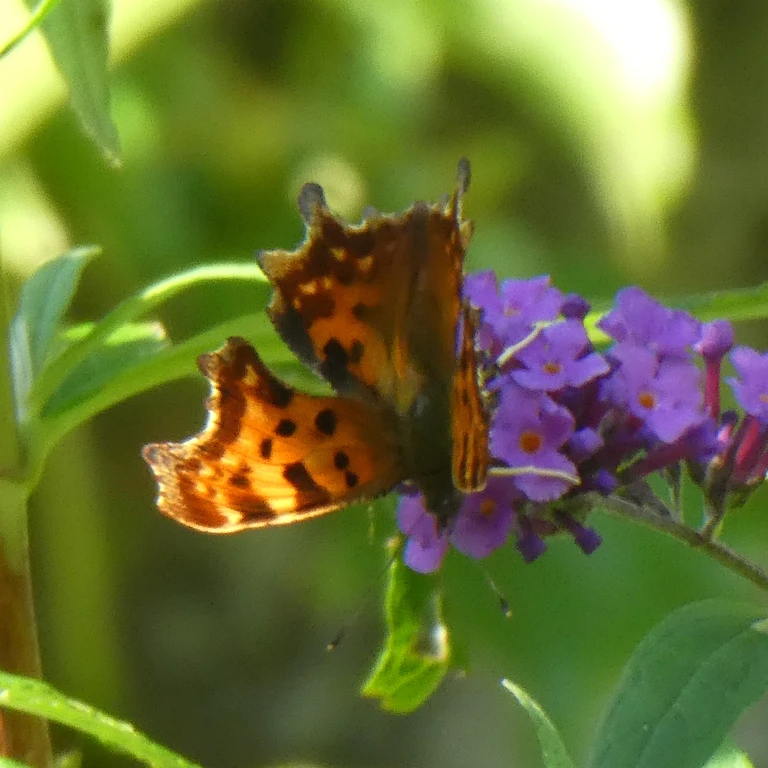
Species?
Polygonia c-album
